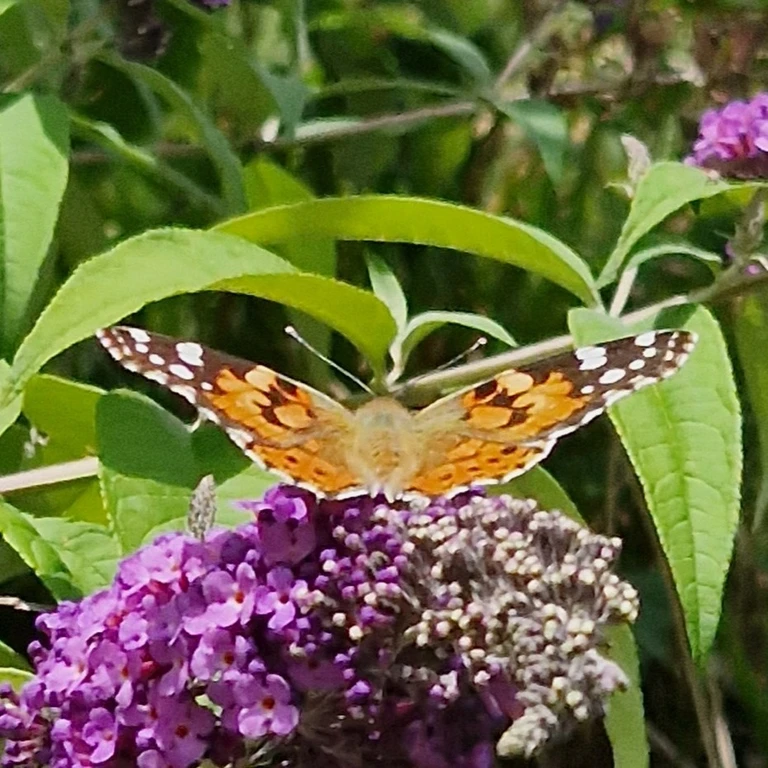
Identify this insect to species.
Vanessa cardui
